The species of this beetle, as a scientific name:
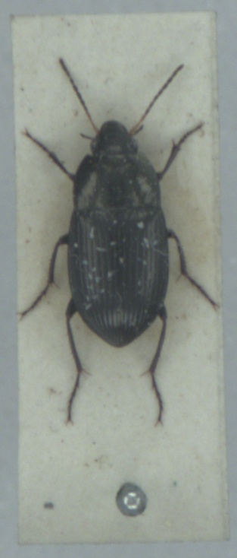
Amara ovata
